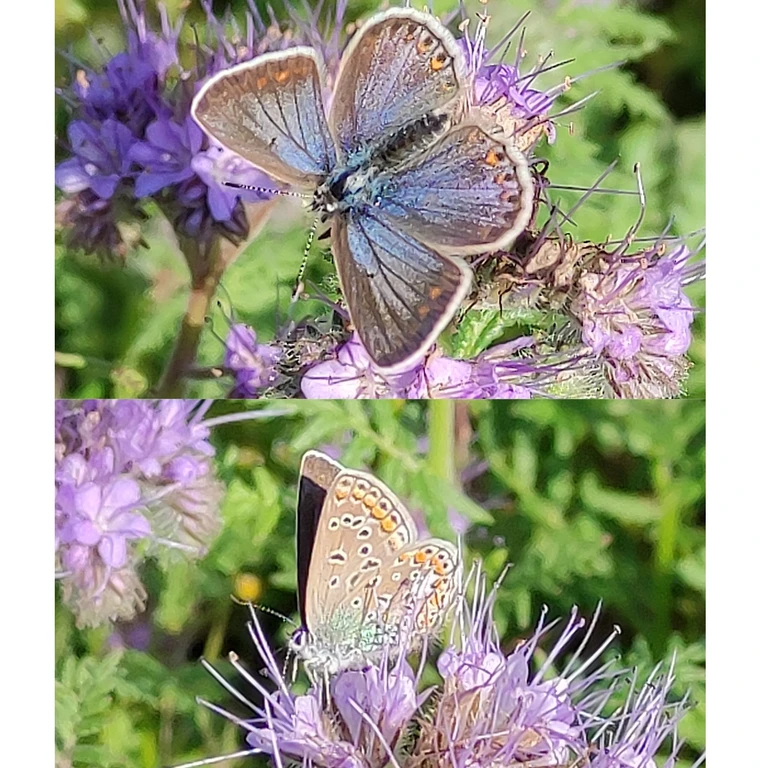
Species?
Polyommatus icarus
